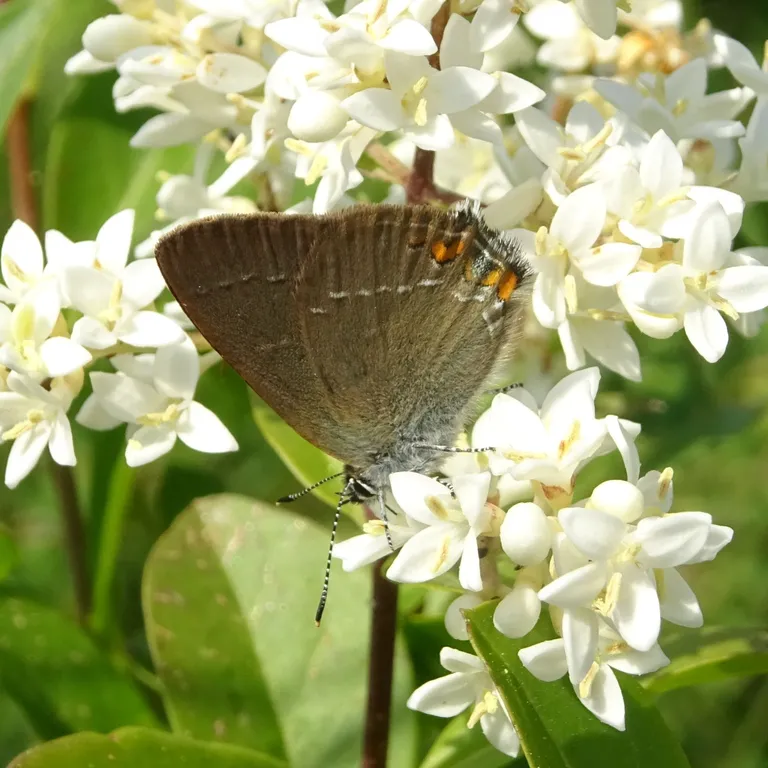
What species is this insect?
Satyrium acaciae (also Strymon acaciae)
